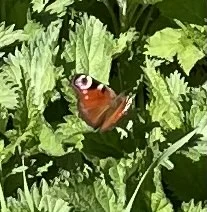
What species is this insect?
Aglais io
